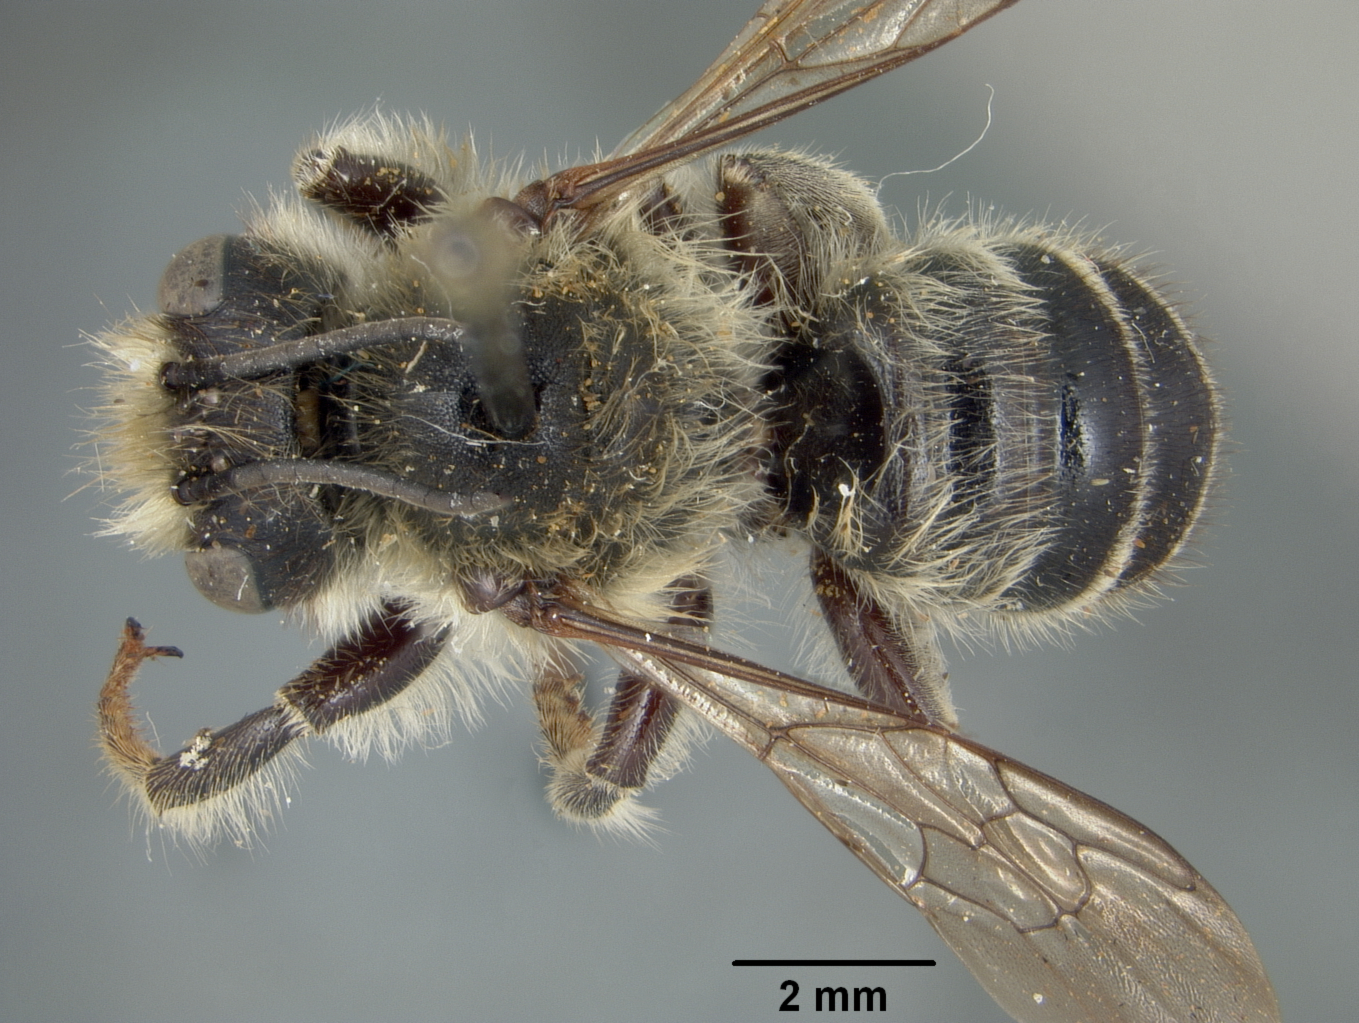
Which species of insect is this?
Megachile decipiens
